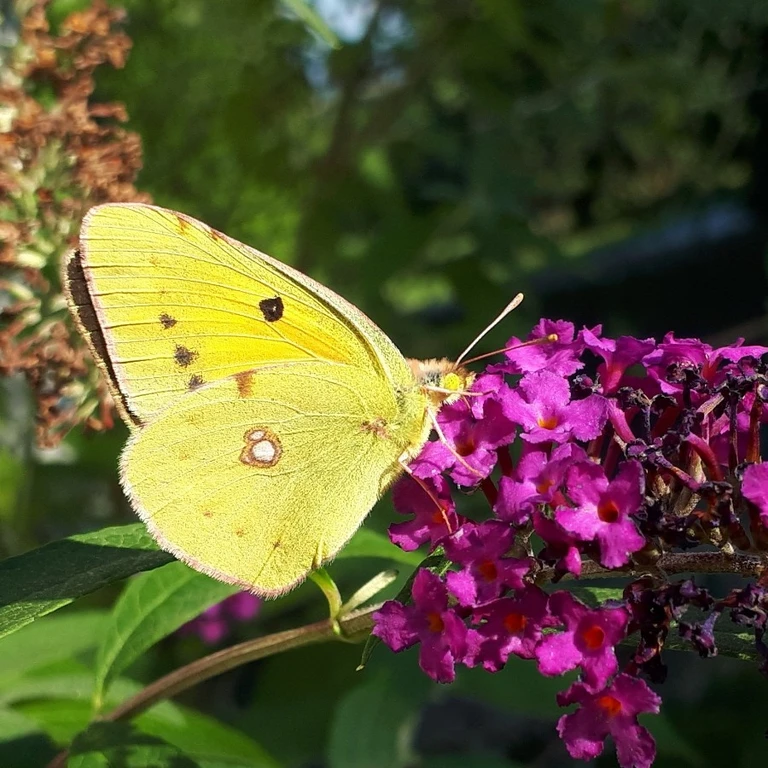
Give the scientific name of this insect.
Colias croceus
